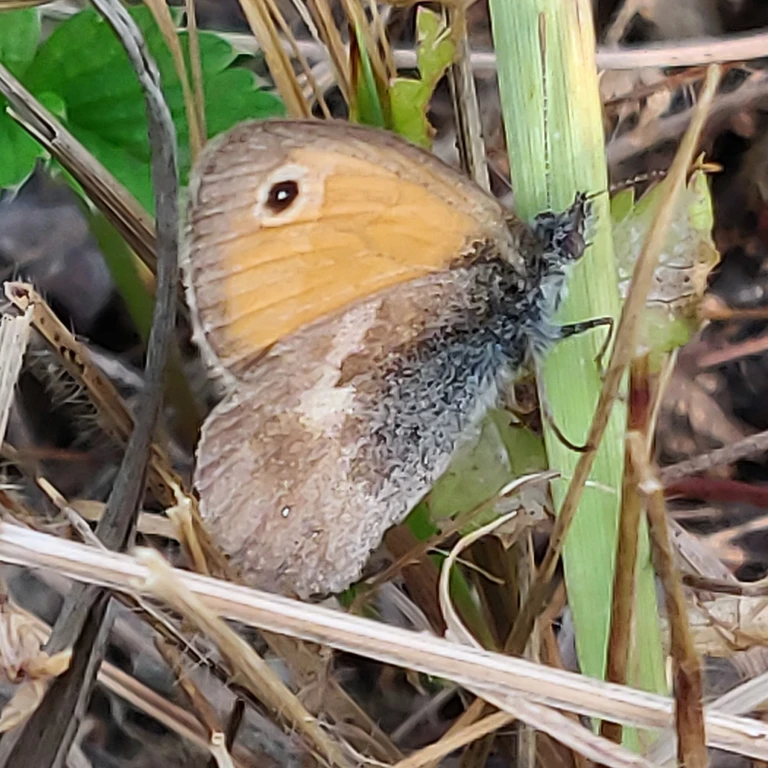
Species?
Coenonympha pamphilus
